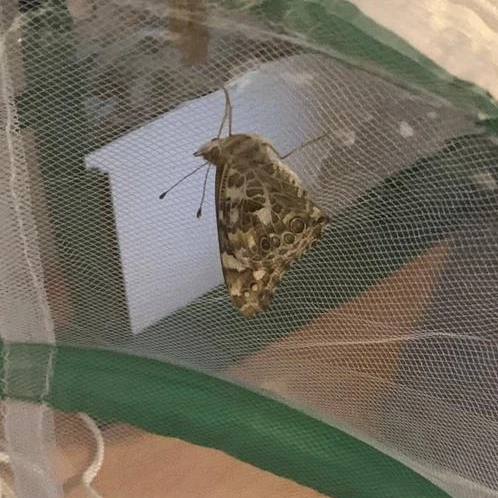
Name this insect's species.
Vanessa cardui
